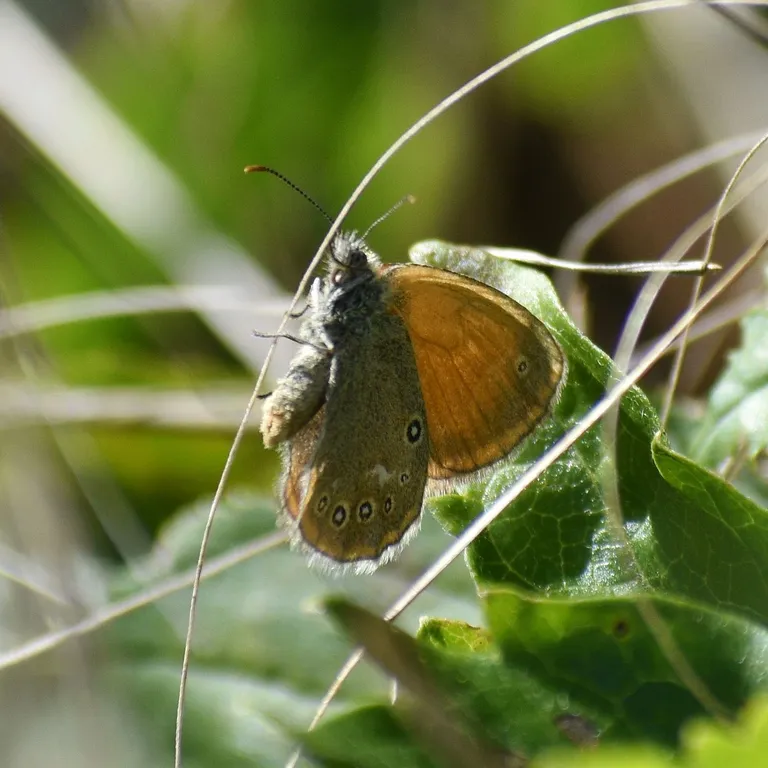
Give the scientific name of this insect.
Coenonympha glycerion (also Coenonympha iphis)
